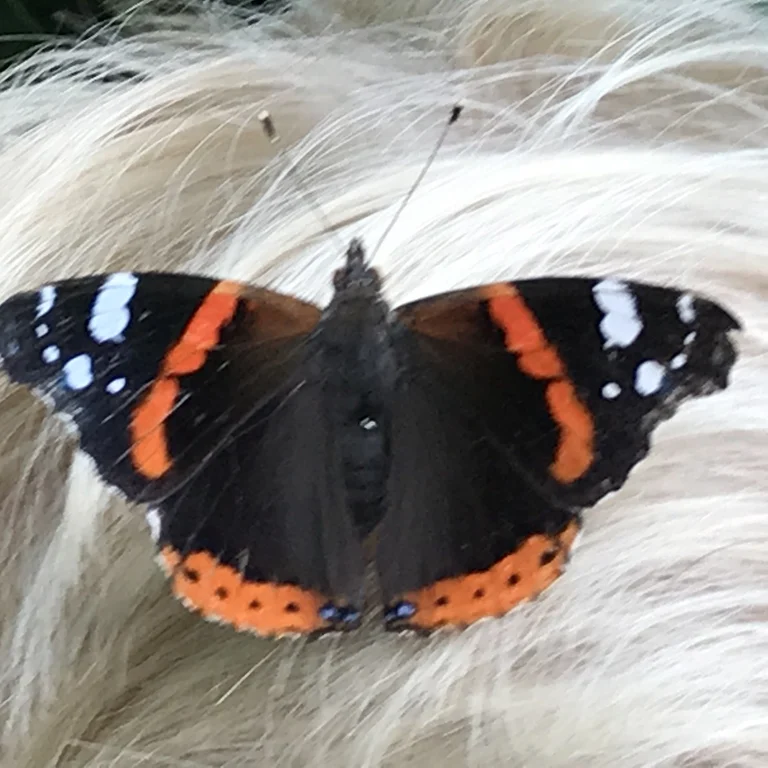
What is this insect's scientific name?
Vanessa atalanta
